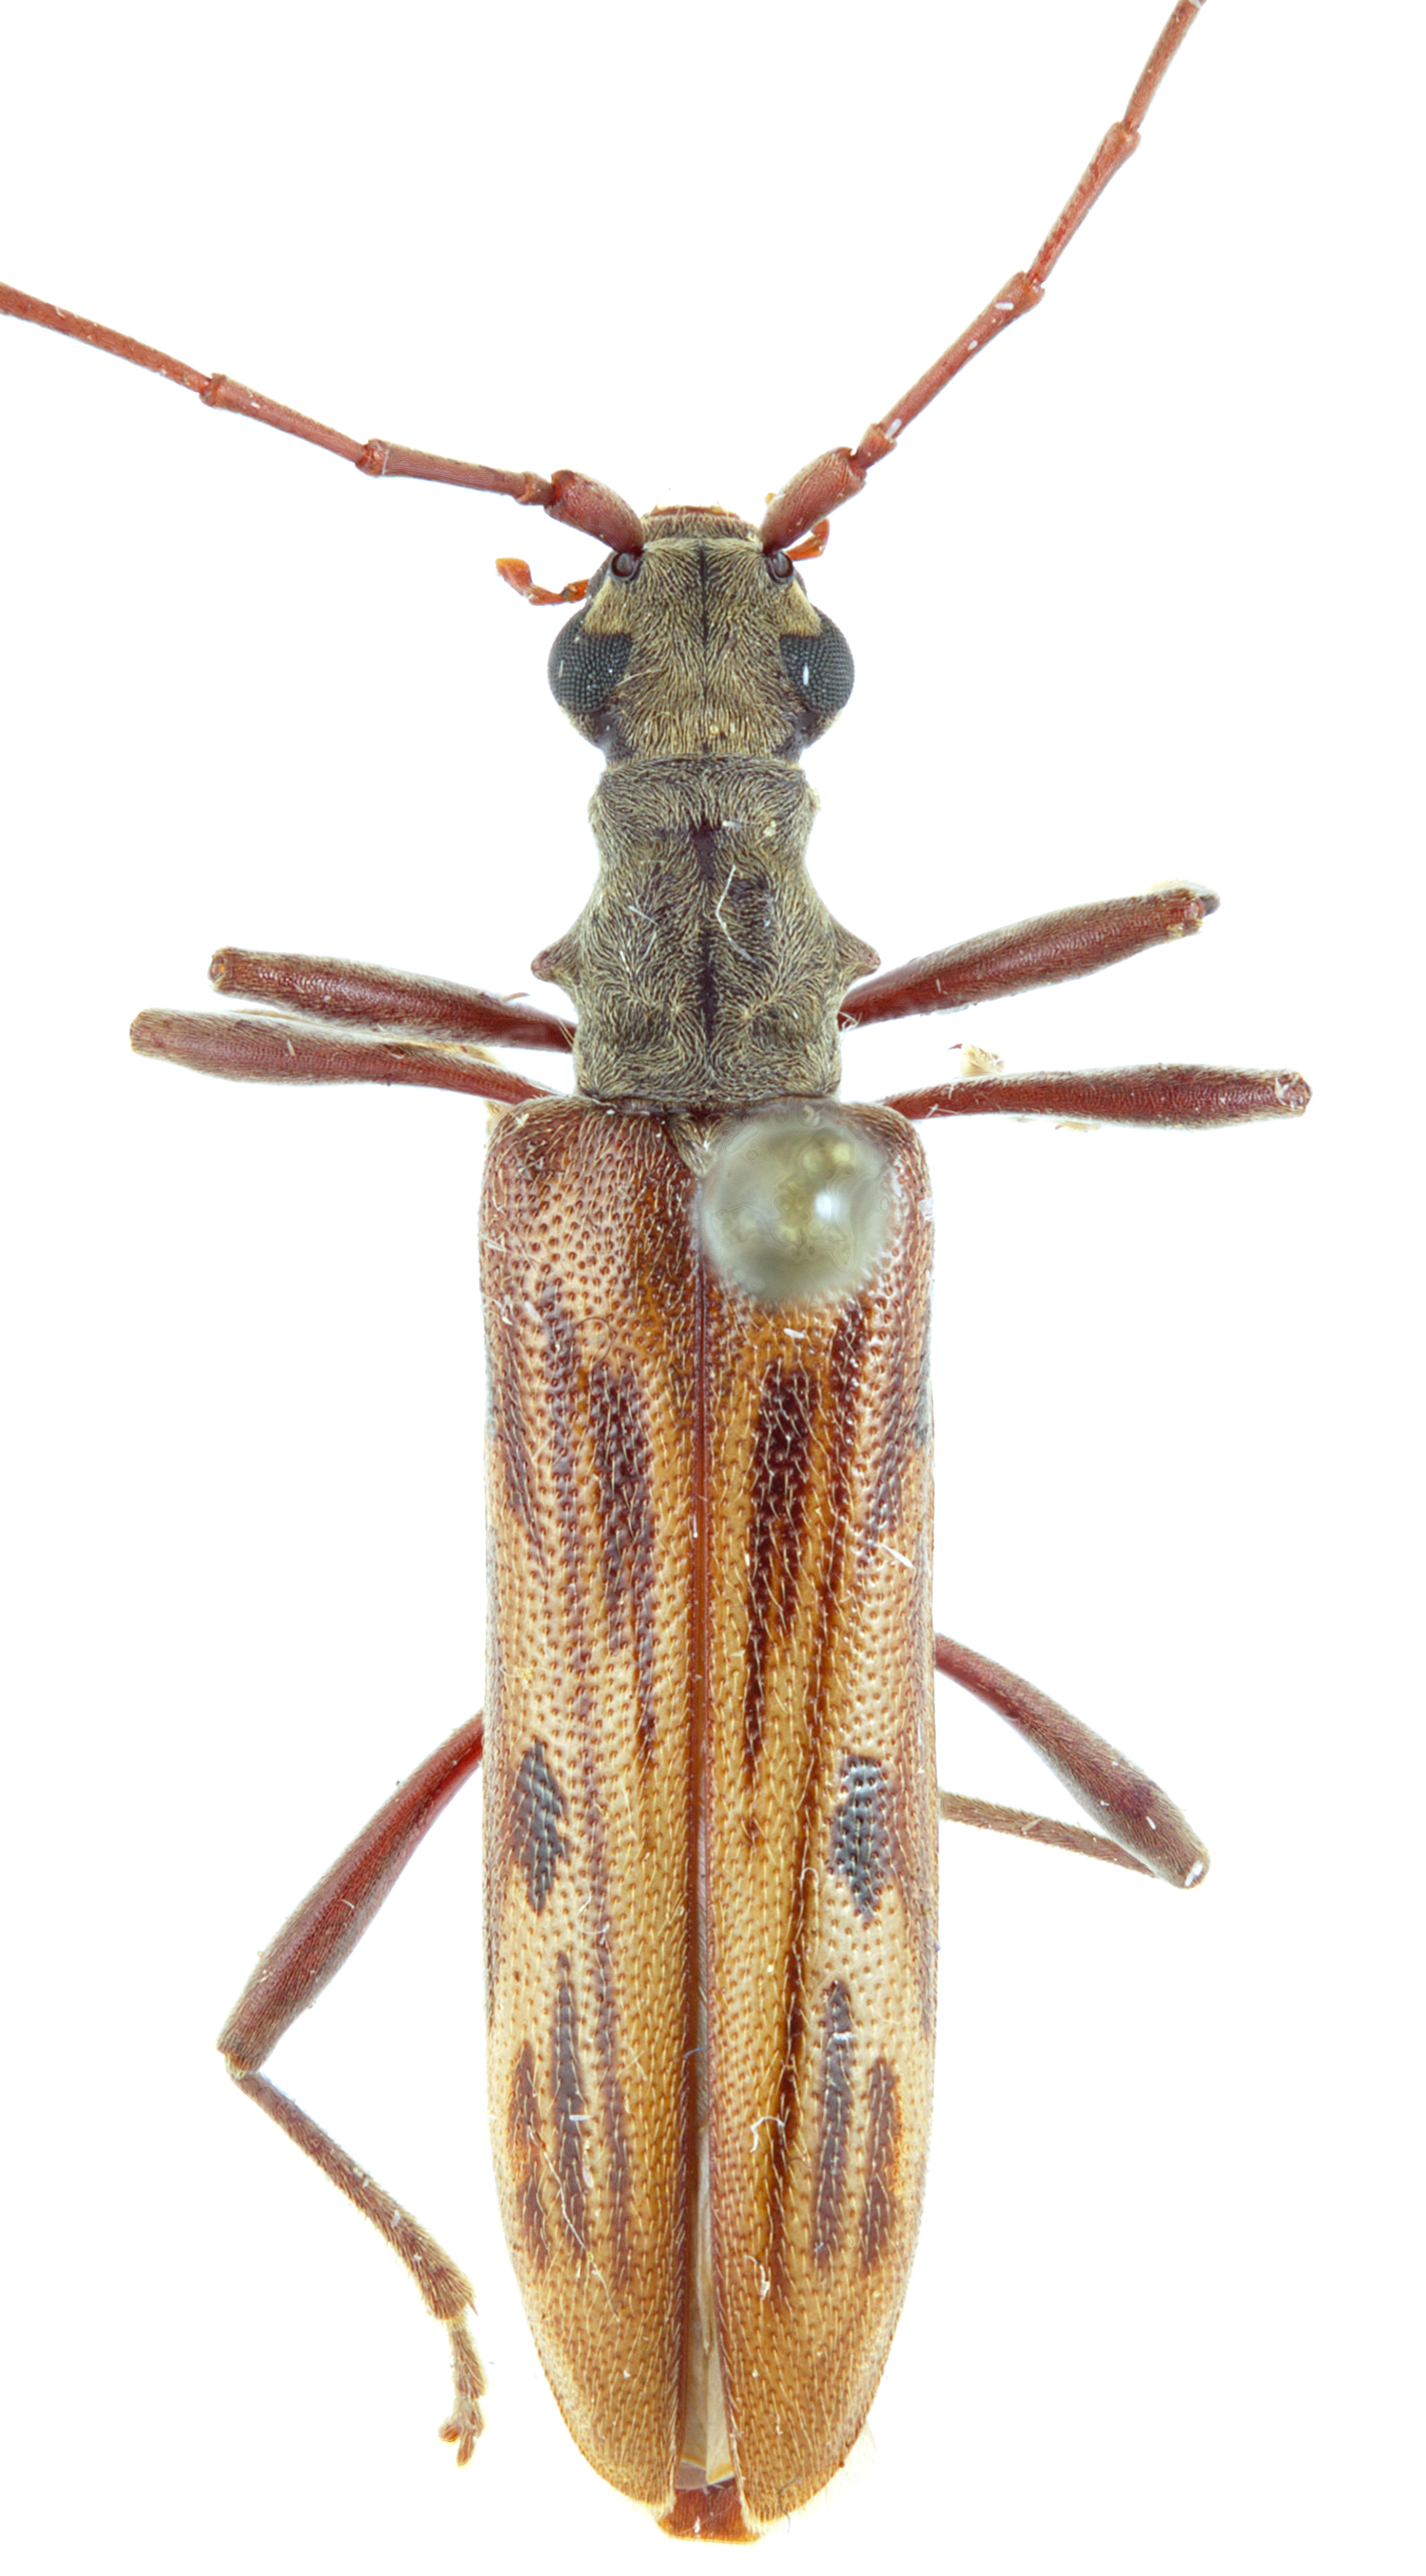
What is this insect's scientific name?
Leptorhabdium pictum
